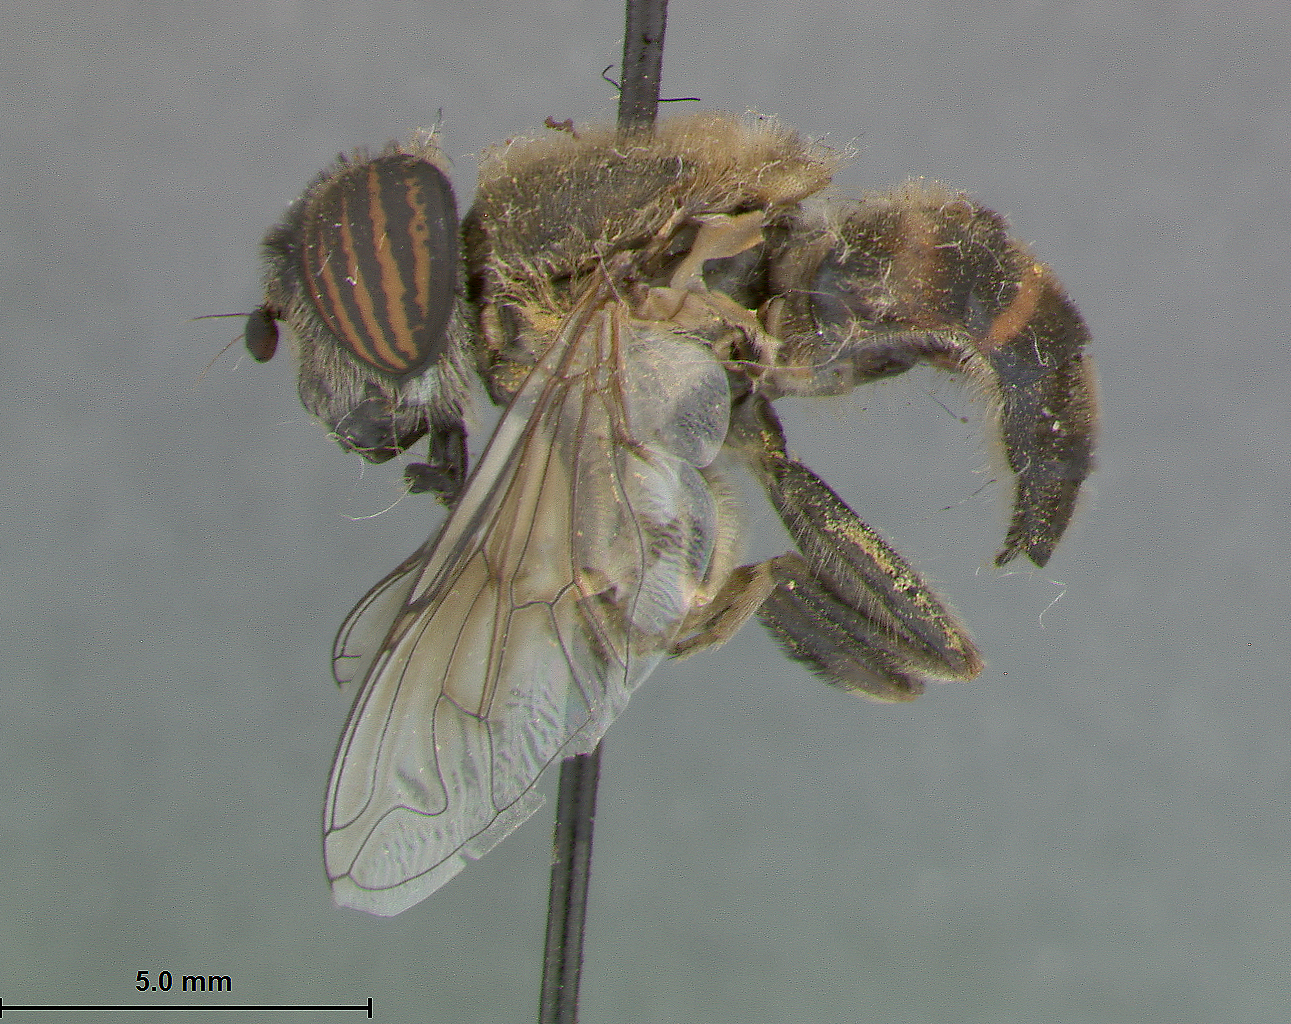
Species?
Eristalodes bifasciata
